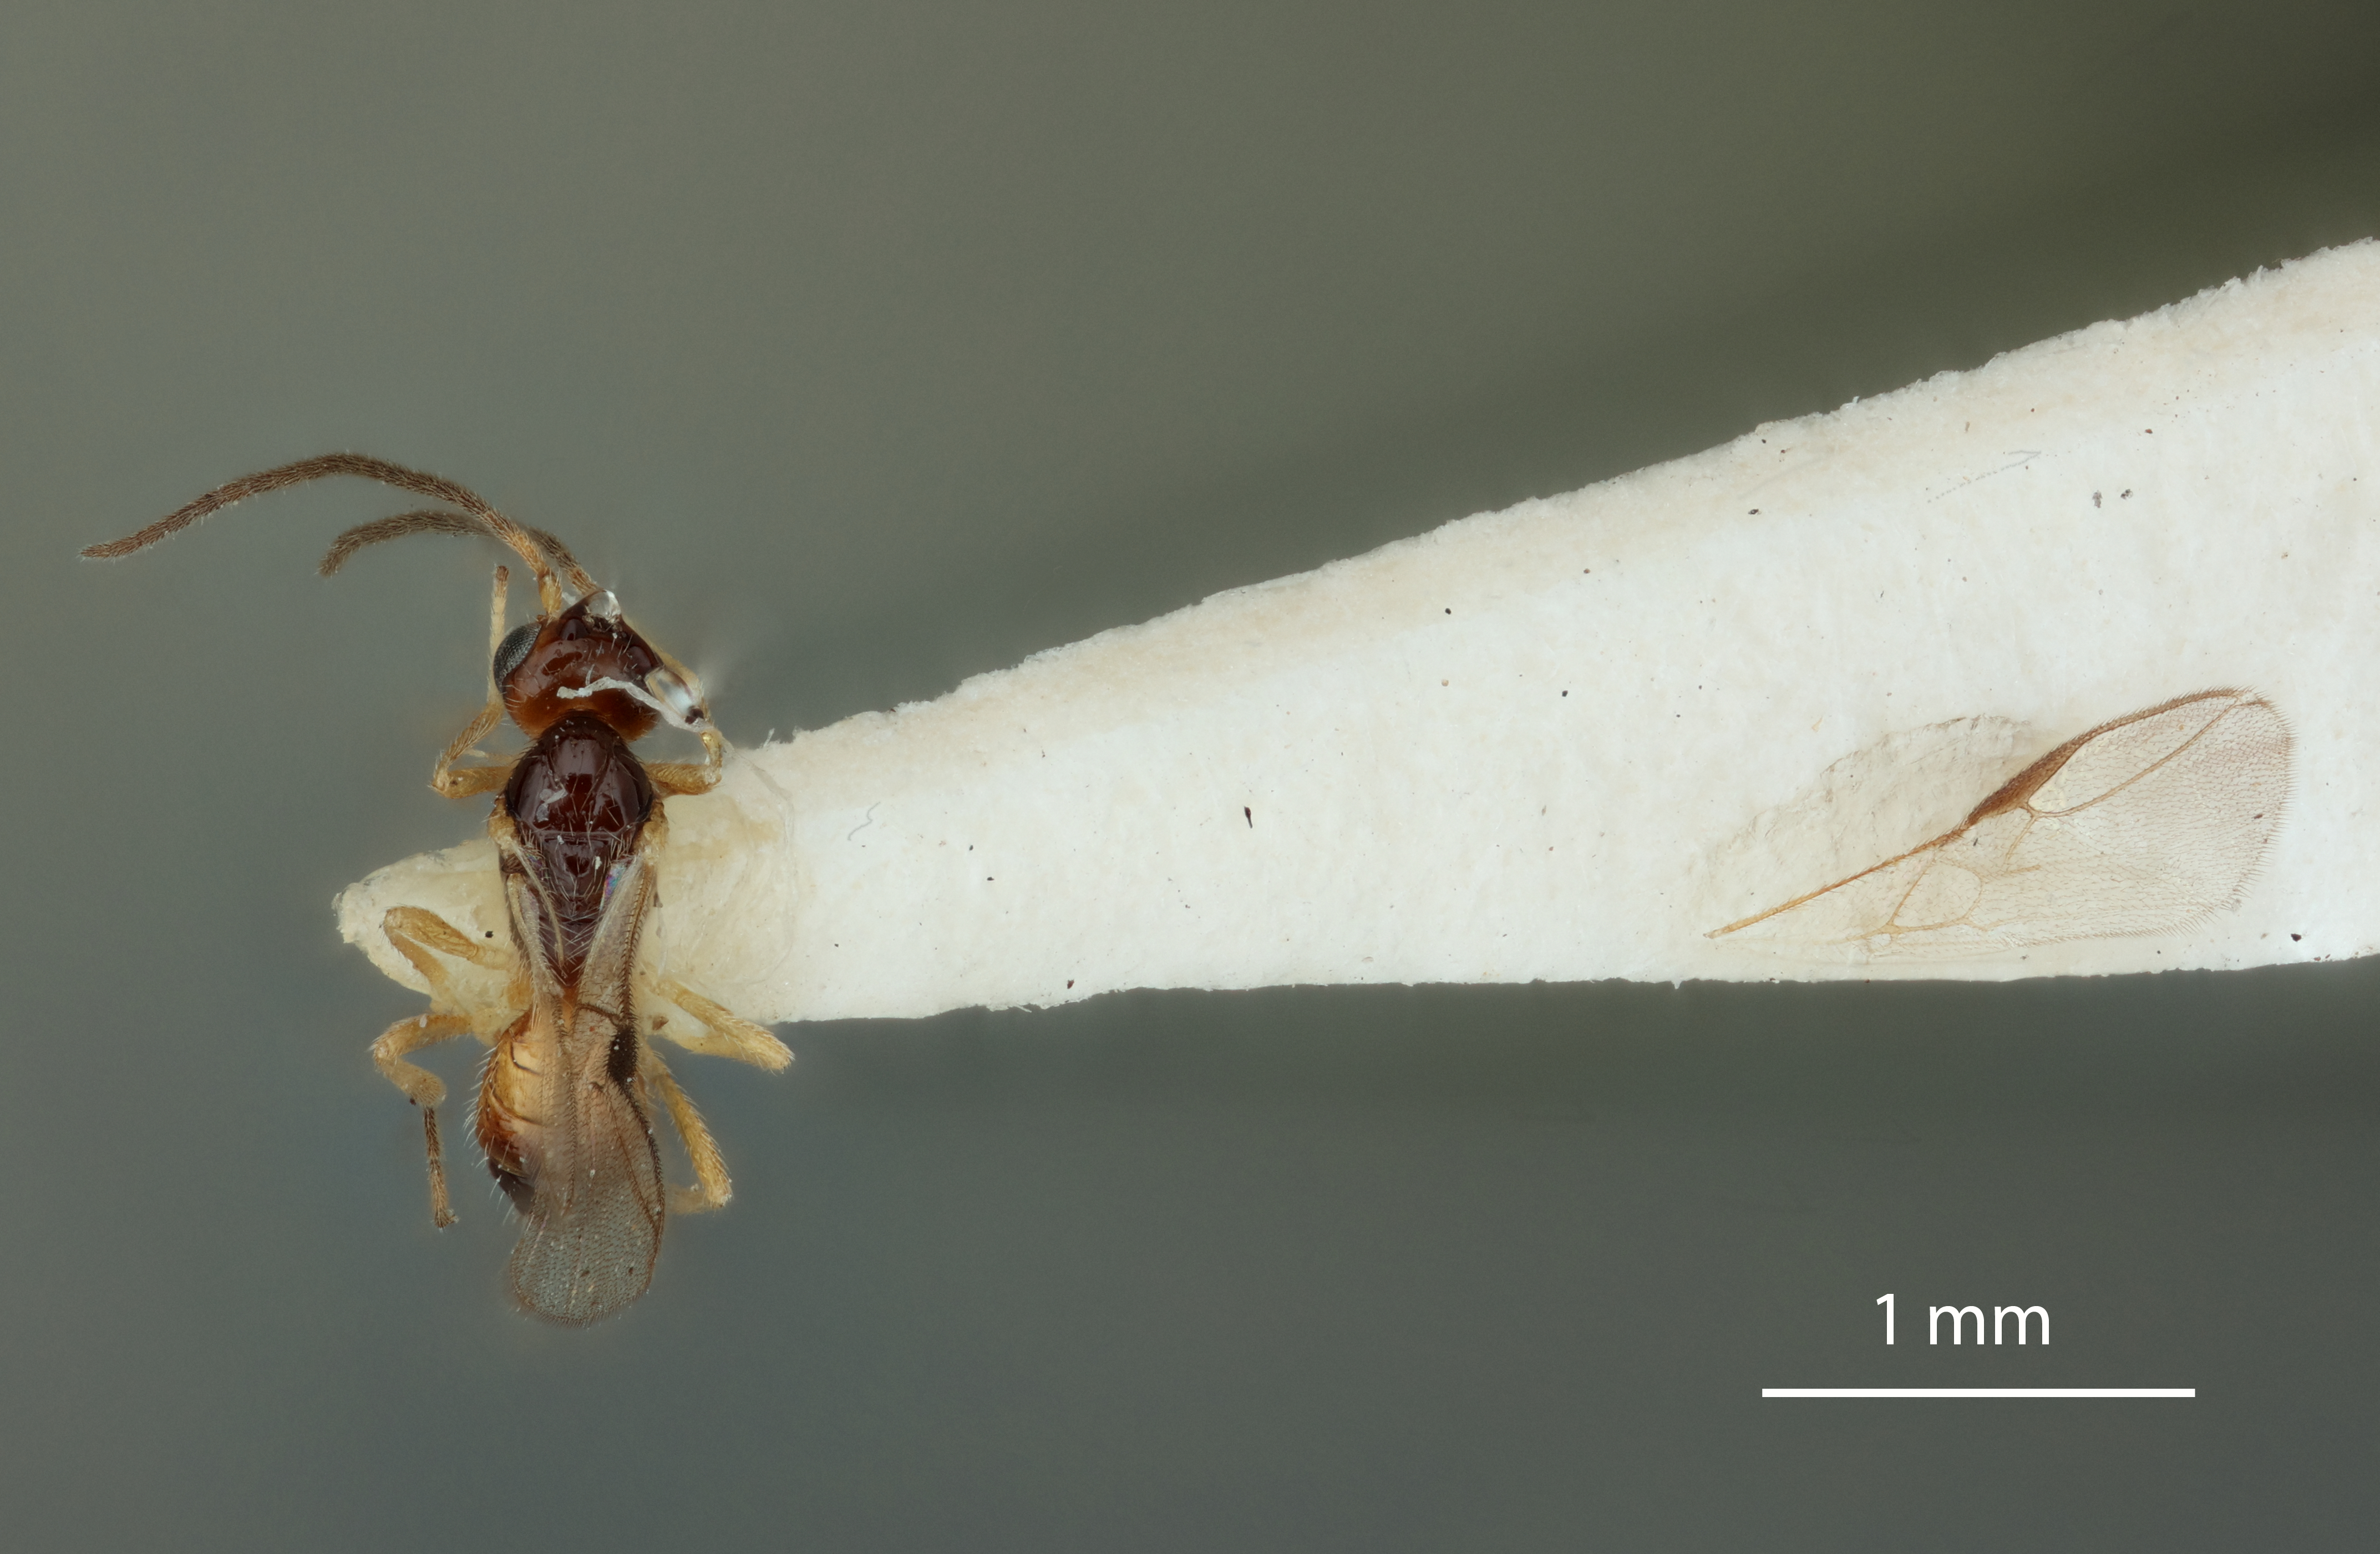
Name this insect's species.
Pseudognaptodon omissus
